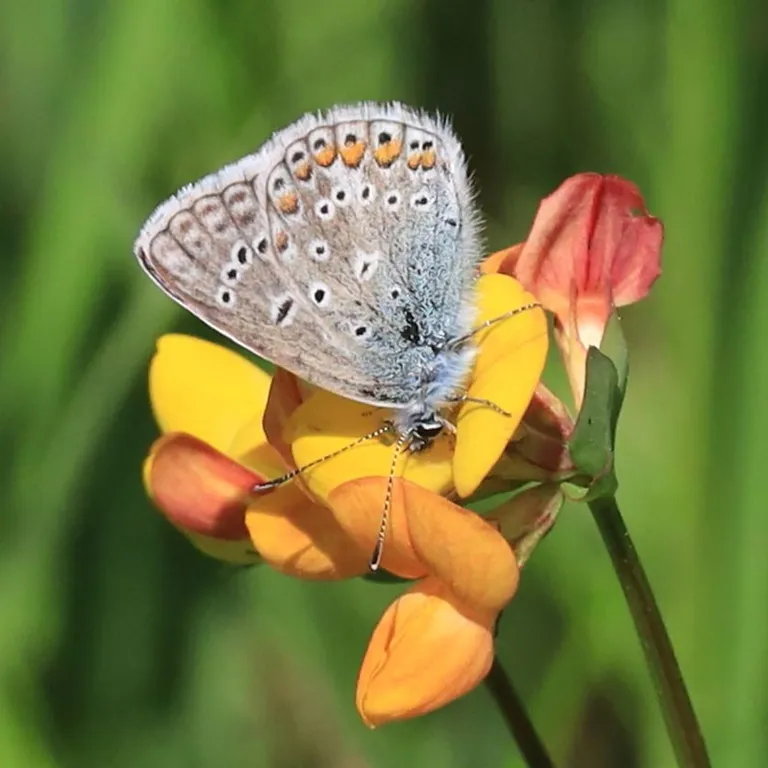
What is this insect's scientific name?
Polyommatus icarus
